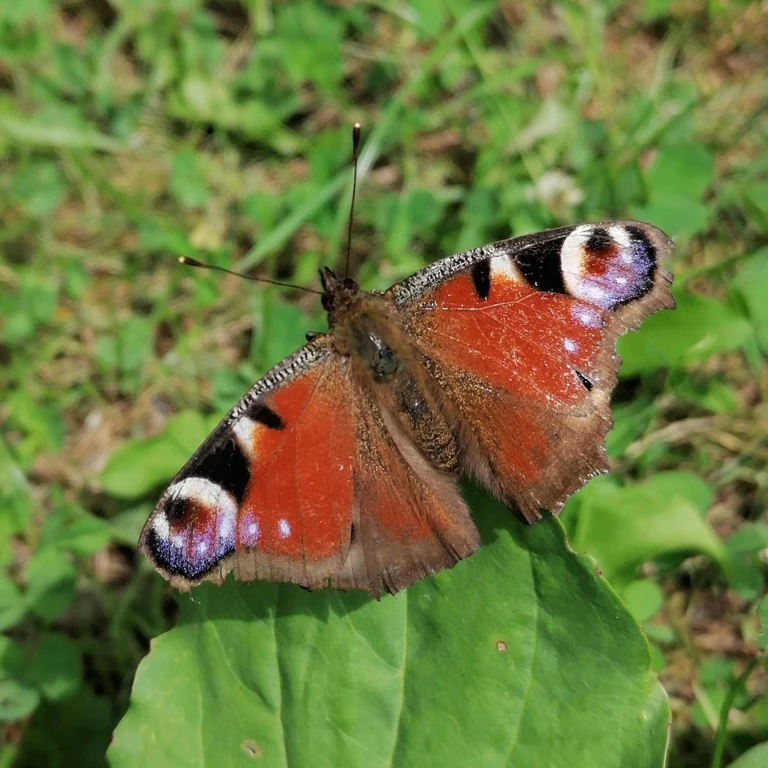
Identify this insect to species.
Aglais io
